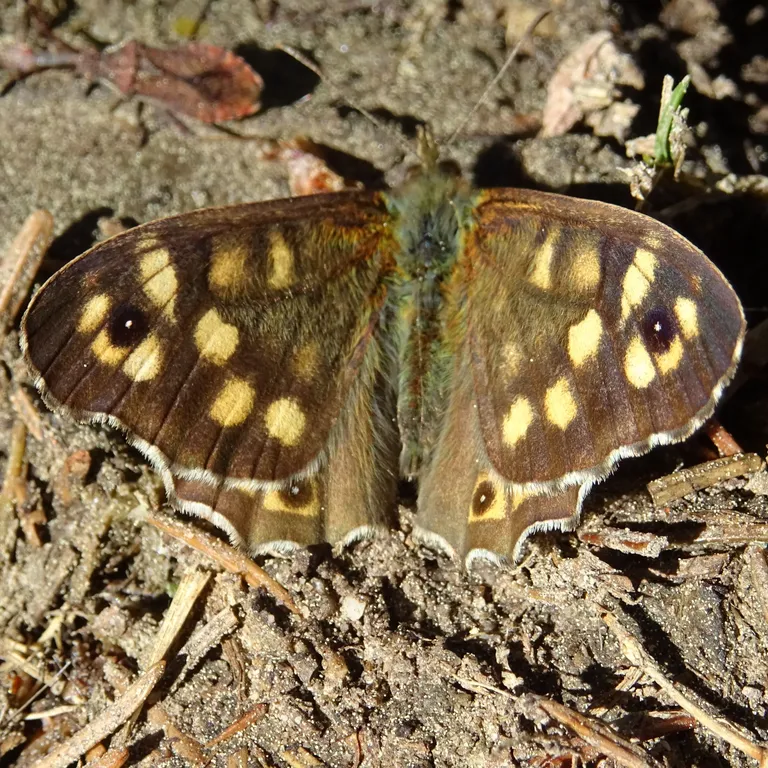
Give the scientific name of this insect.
Pararge aegeria
